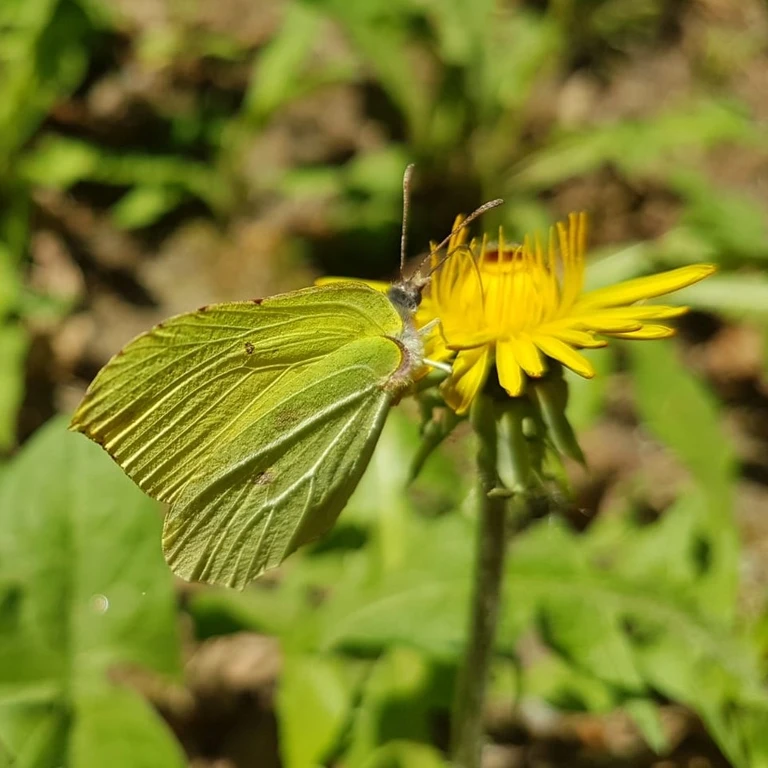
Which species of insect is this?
Gonepteryx rhamni
